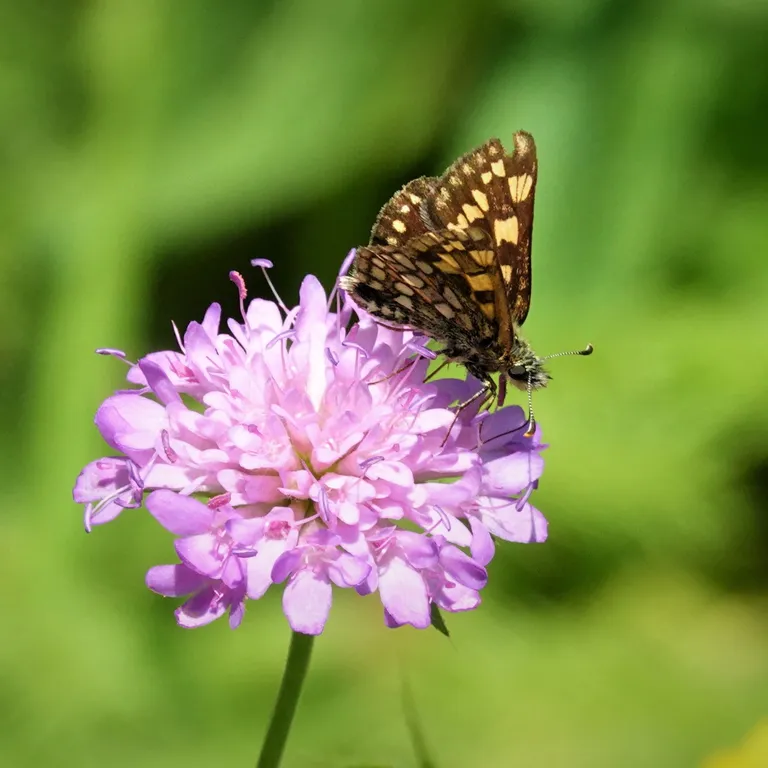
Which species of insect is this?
Carterocephalus palaemon
